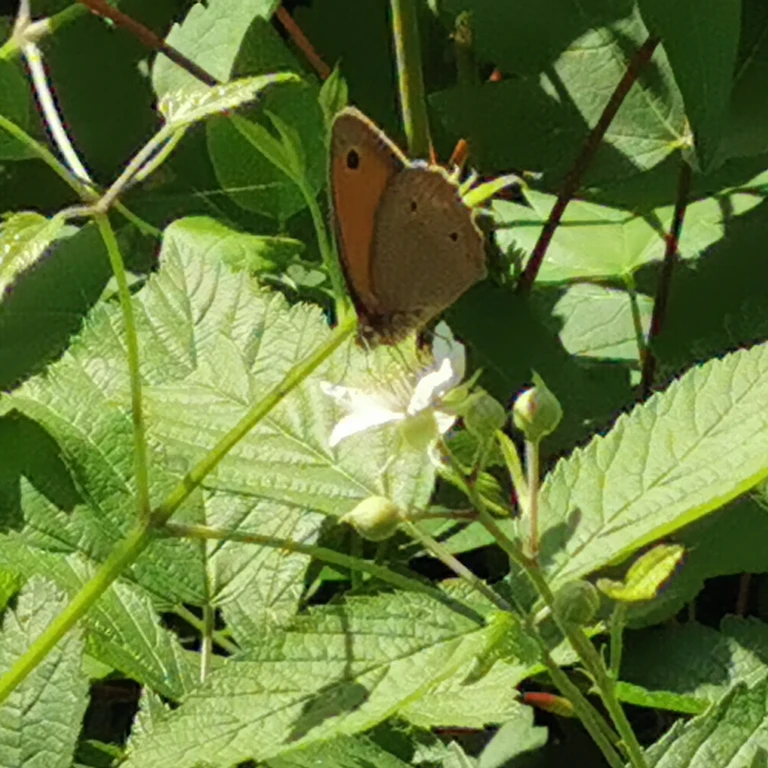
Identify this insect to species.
Maniola jurtina
